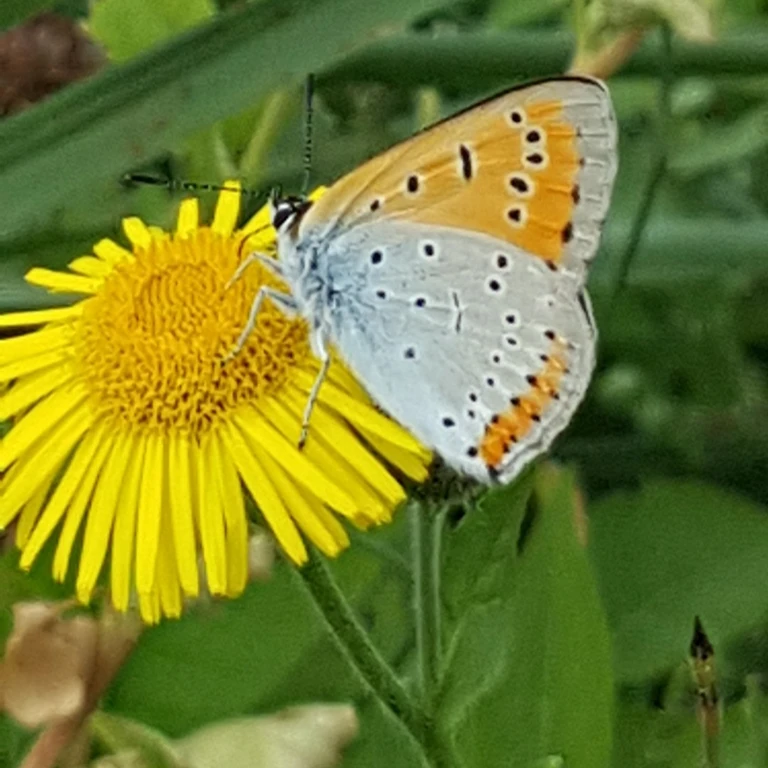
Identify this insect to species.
Lycaena dispar
